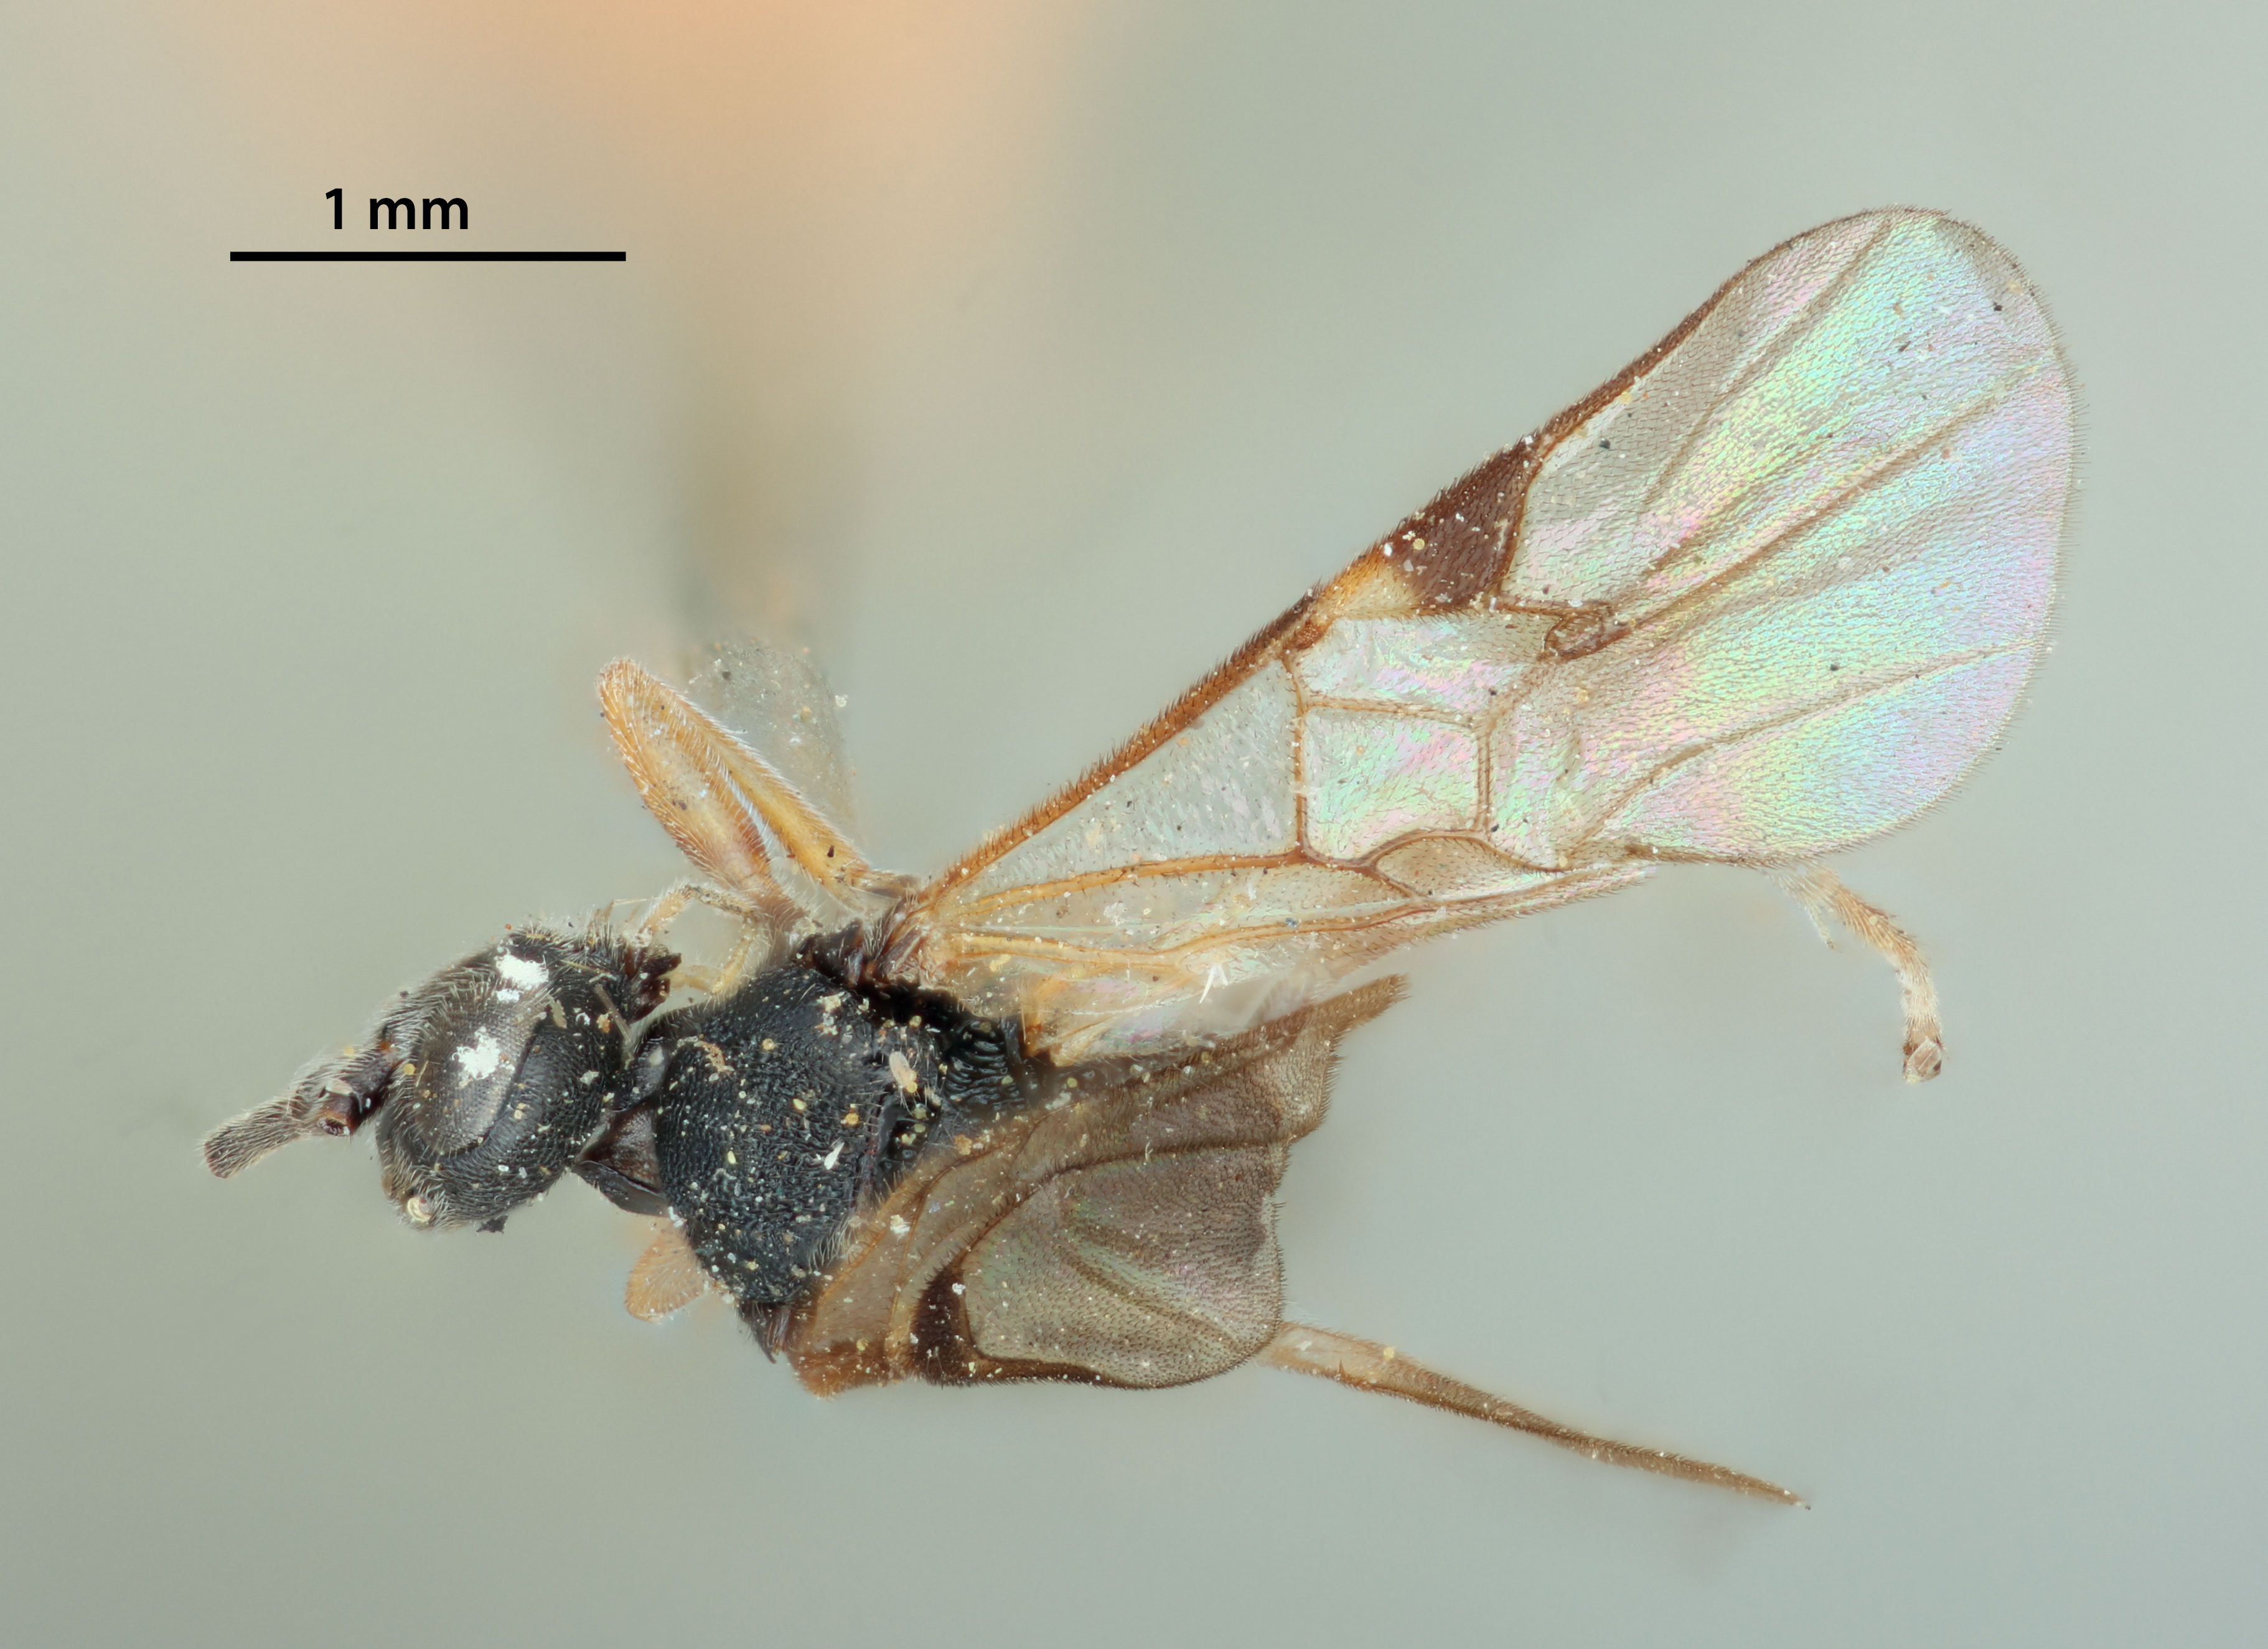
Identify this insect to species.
Microplitis alaskensis
